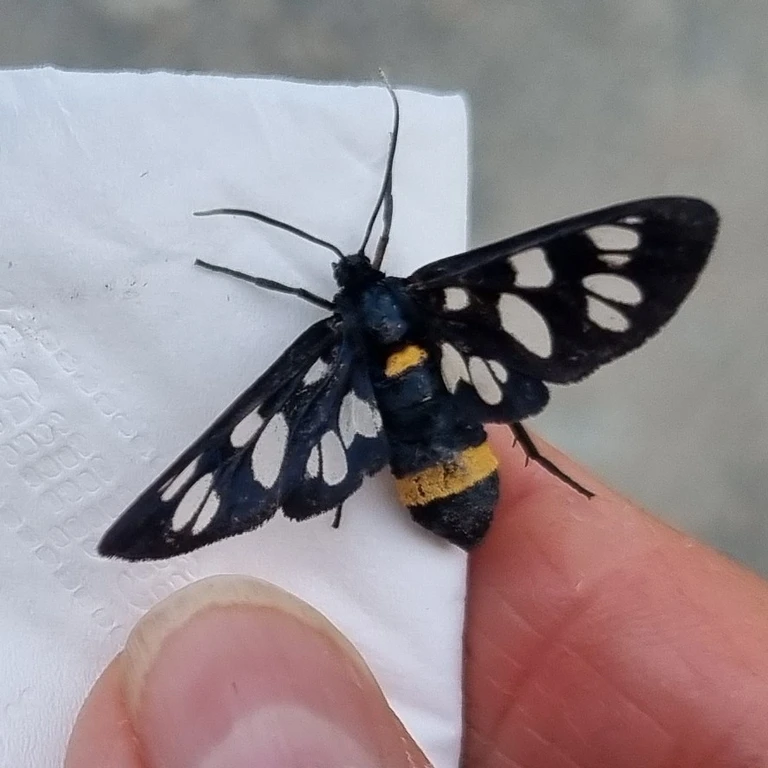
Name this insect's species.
Amata phegea
